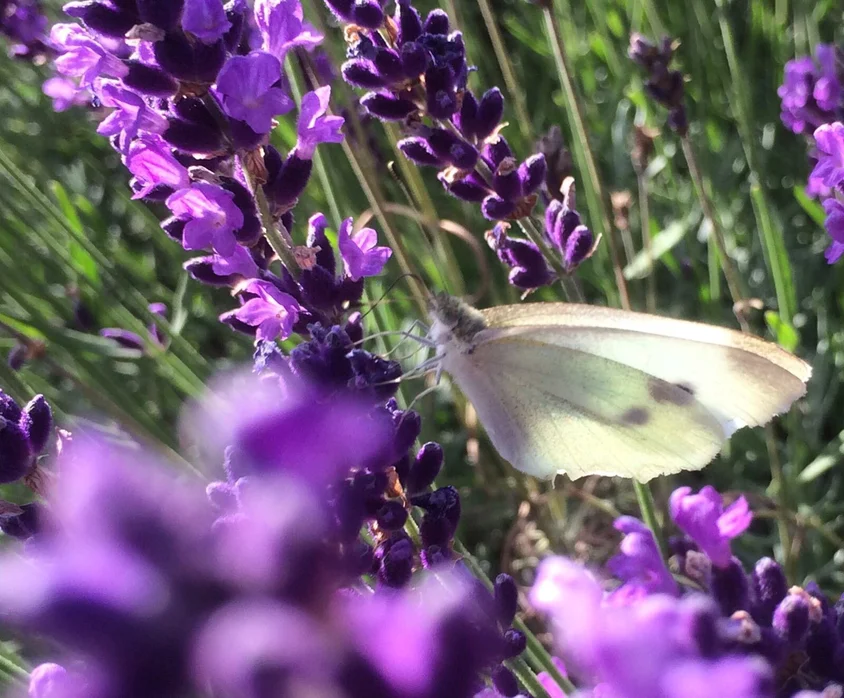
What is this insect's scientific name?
Pieris rapae
